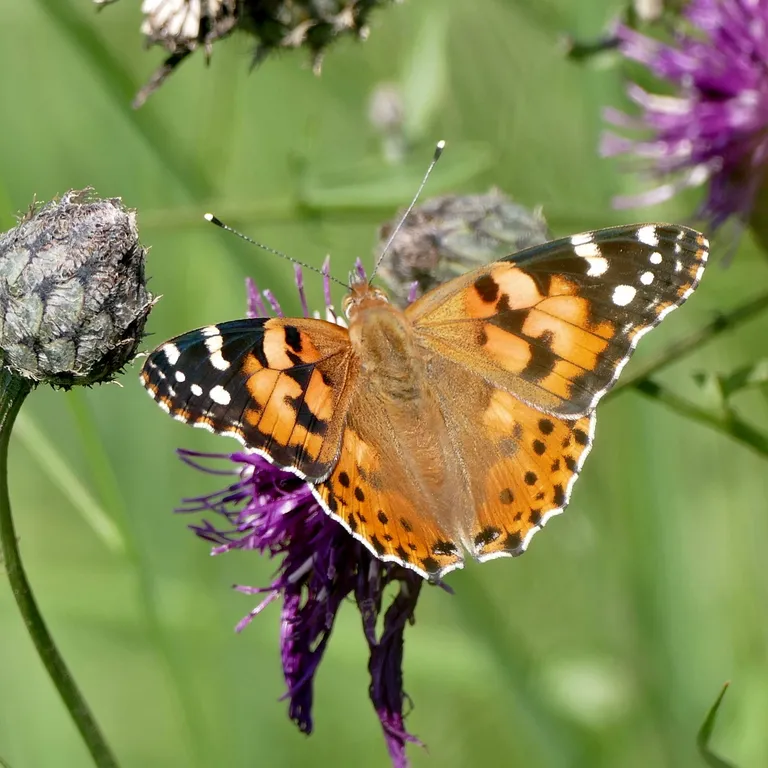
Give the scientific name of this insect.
Vanessa cardui
